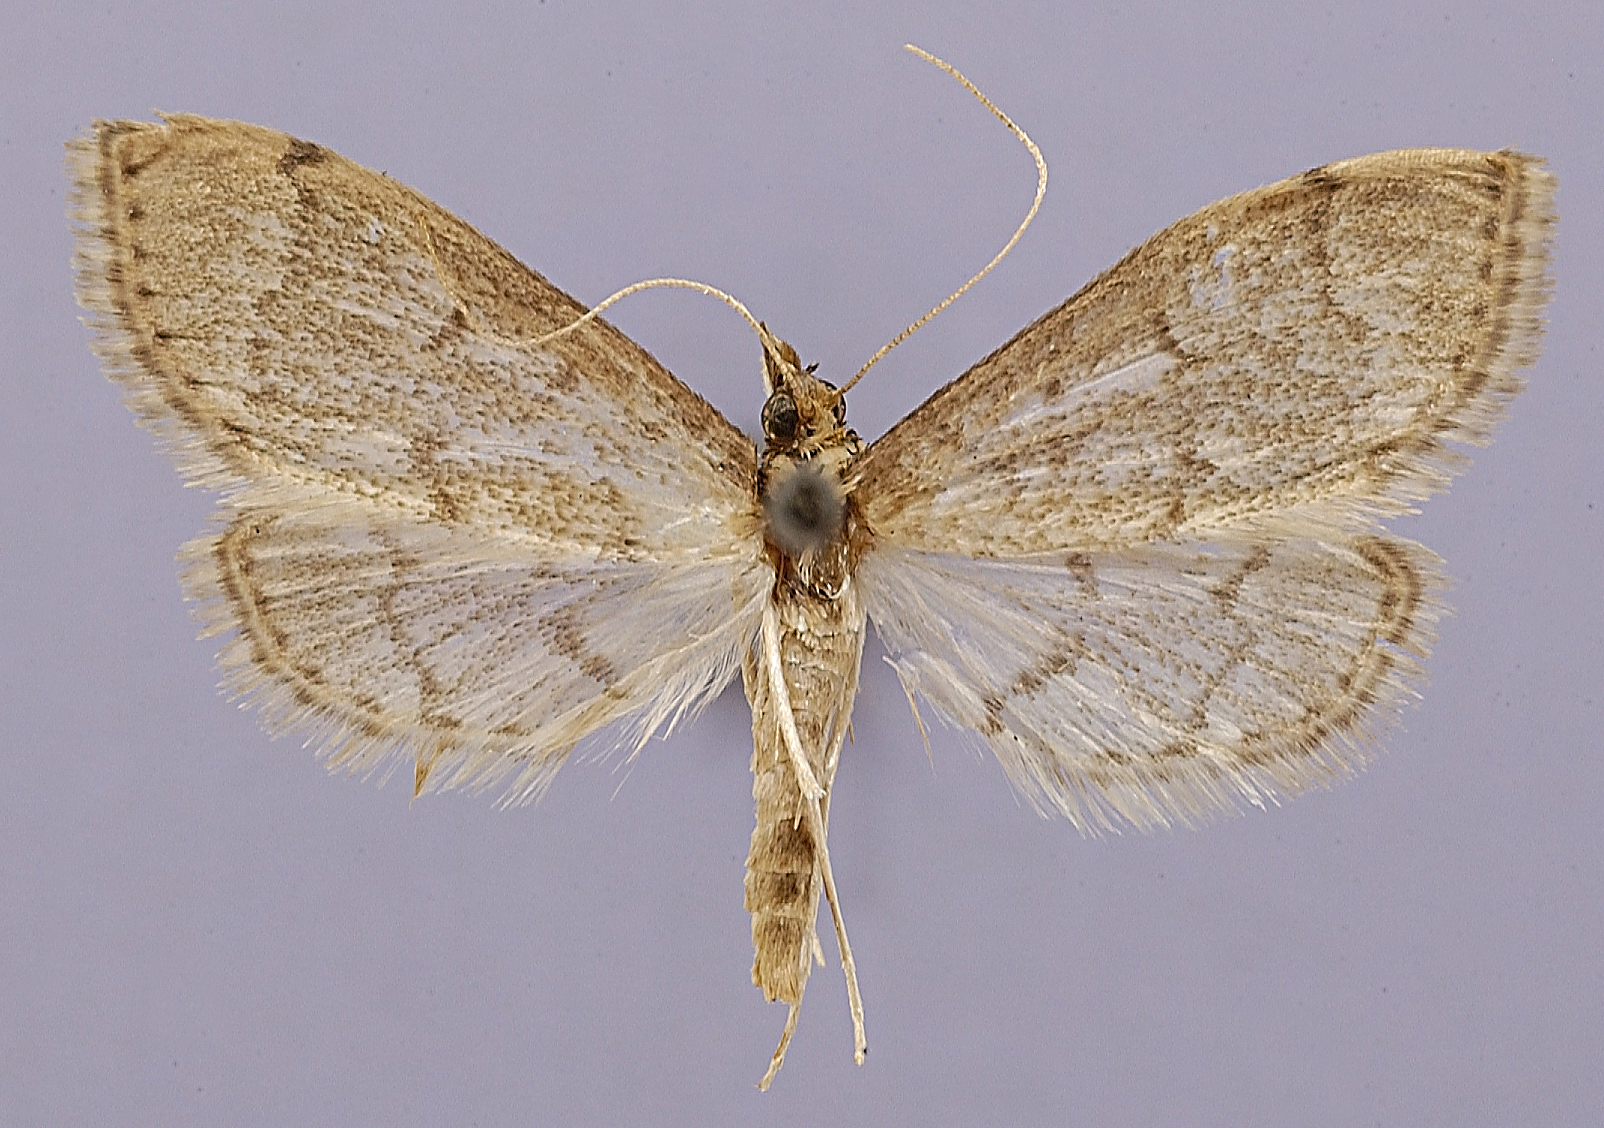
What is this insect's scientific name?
Stenia herreralis
